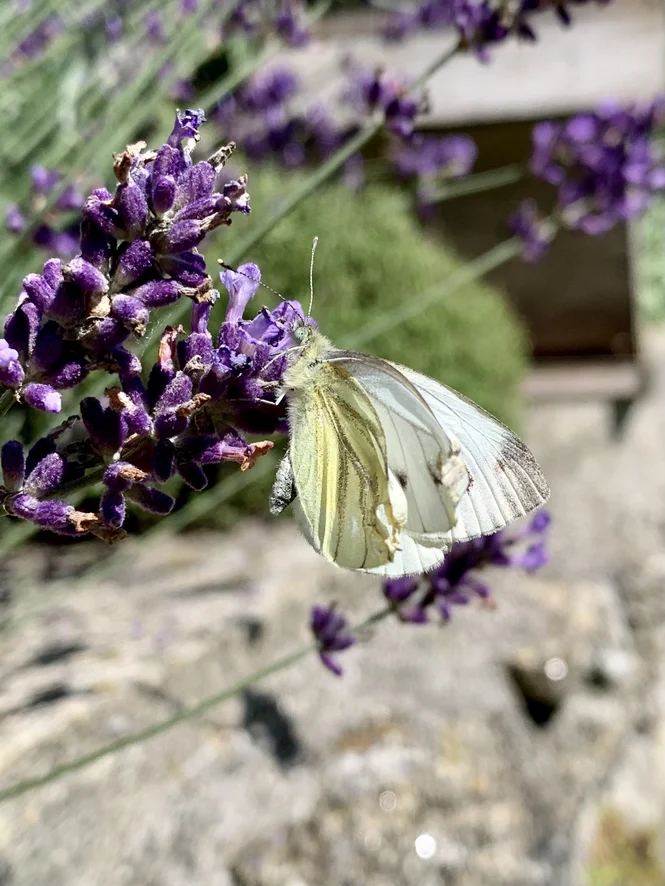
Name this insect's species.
Pieris napi
